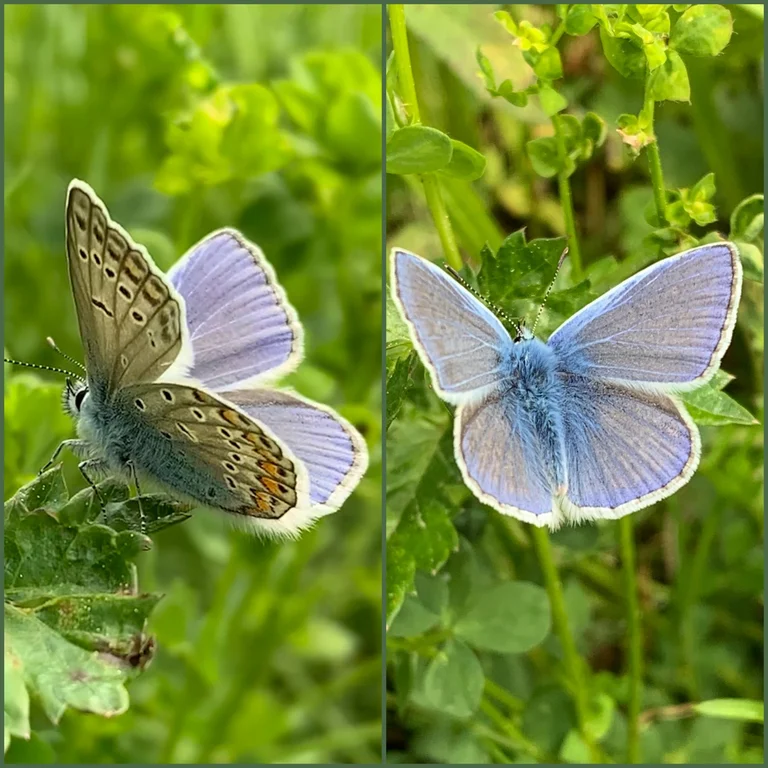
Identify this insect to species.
Polyommatus icarus
